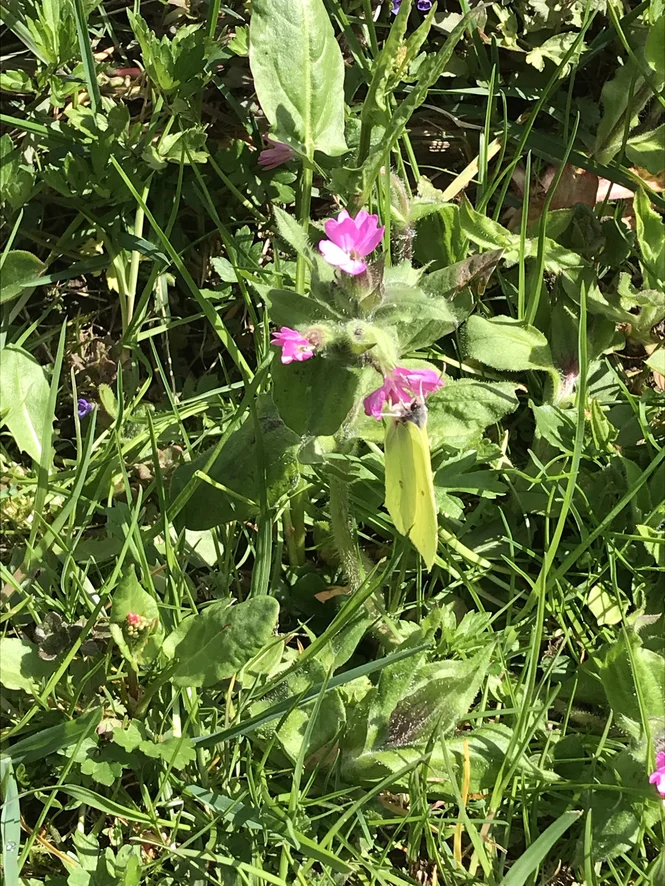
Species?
Gonepteryx rhamni
